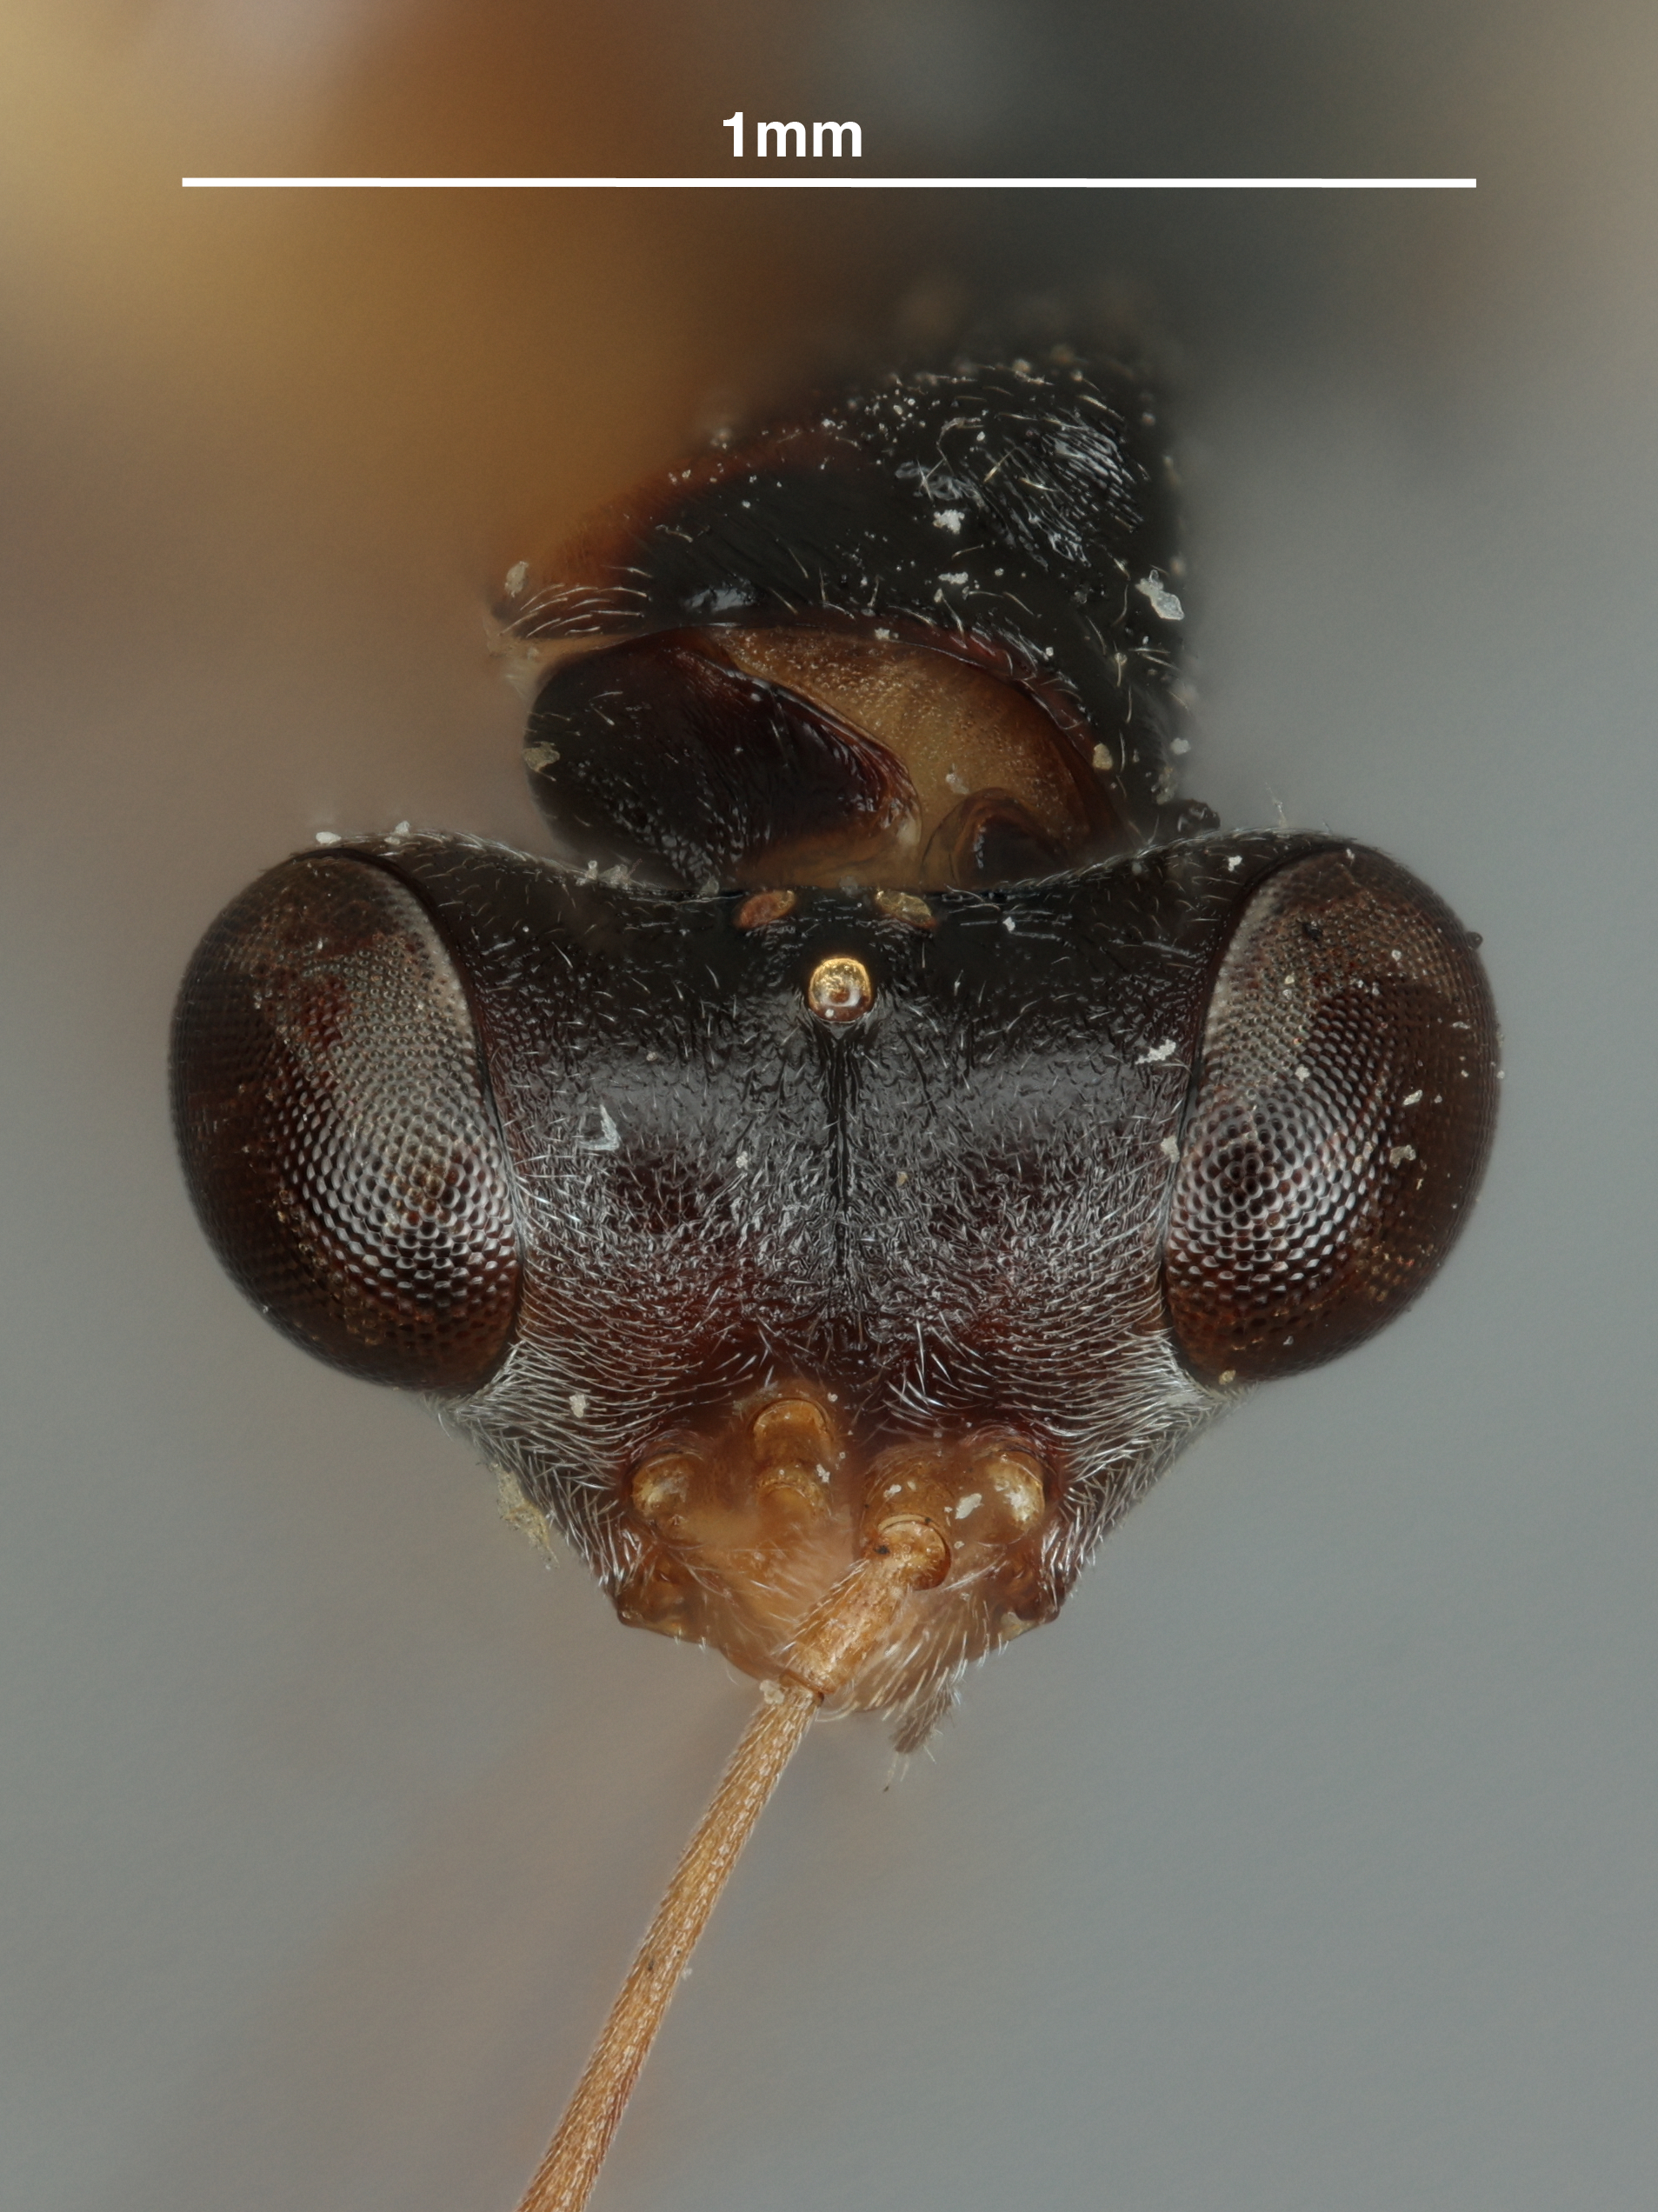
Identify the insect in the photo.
Psilodryinus gracilis
